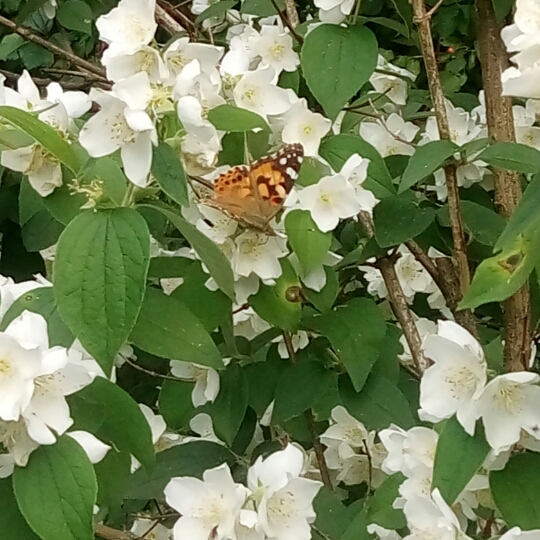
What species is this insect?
Vanessa cardui
